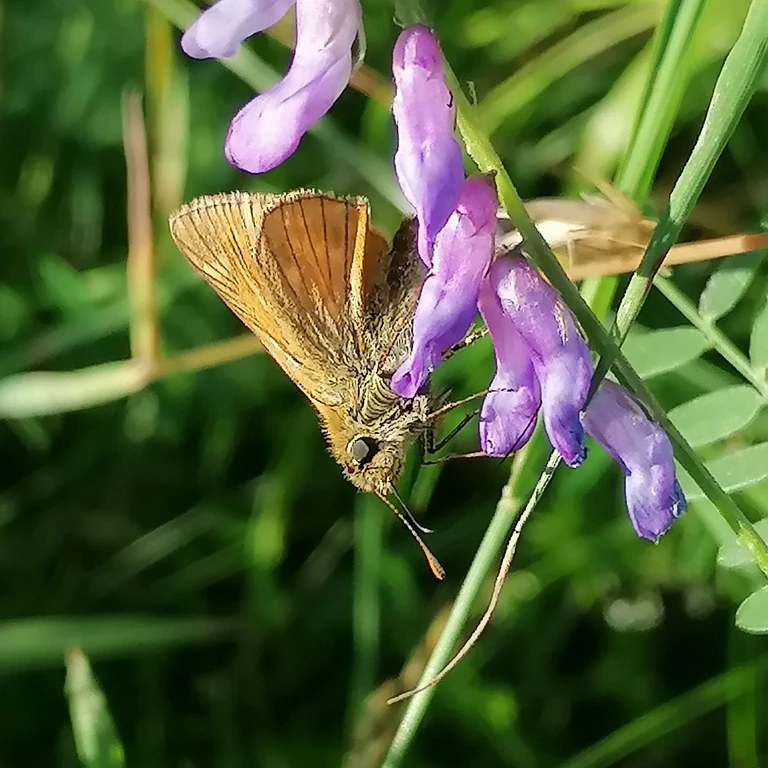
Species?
Ochlodes sylvanus (also Ochlodes venata)
